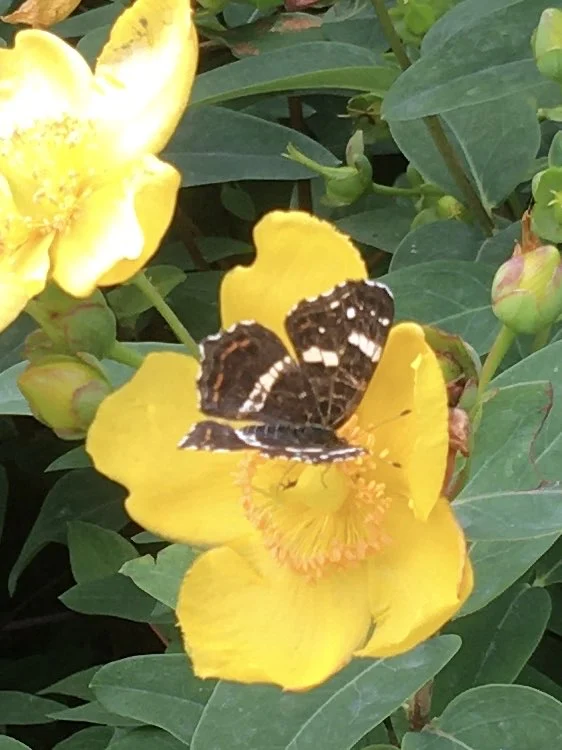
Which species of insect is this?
Araschnia levana
